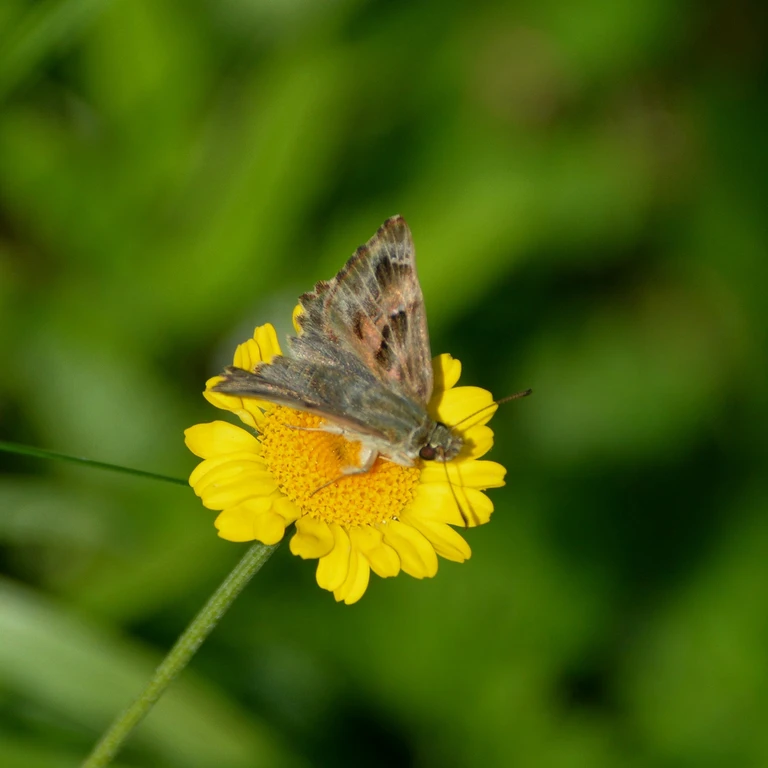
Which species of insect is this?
Carcharodus alceae
